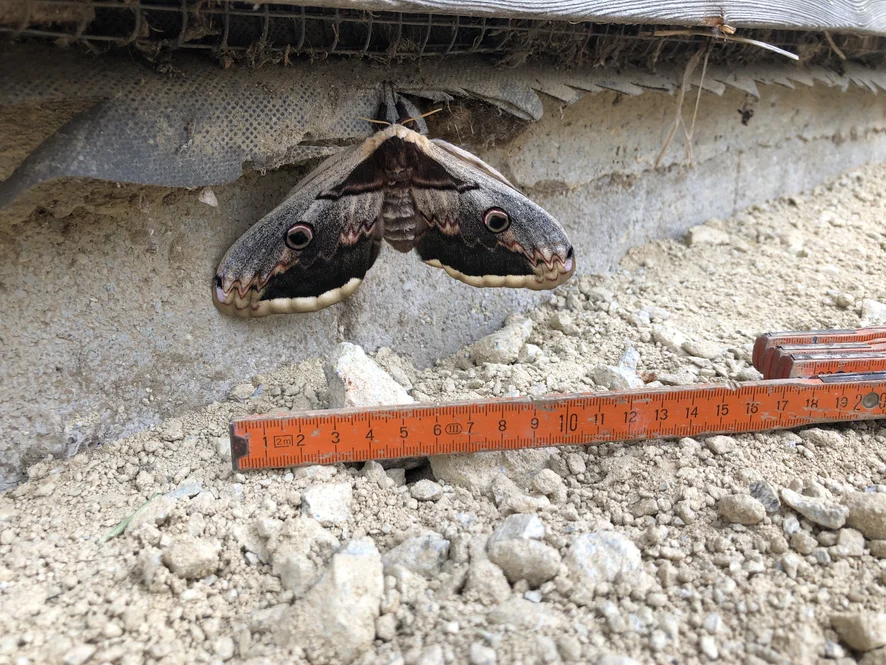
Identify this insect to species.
Saturnia pyri
